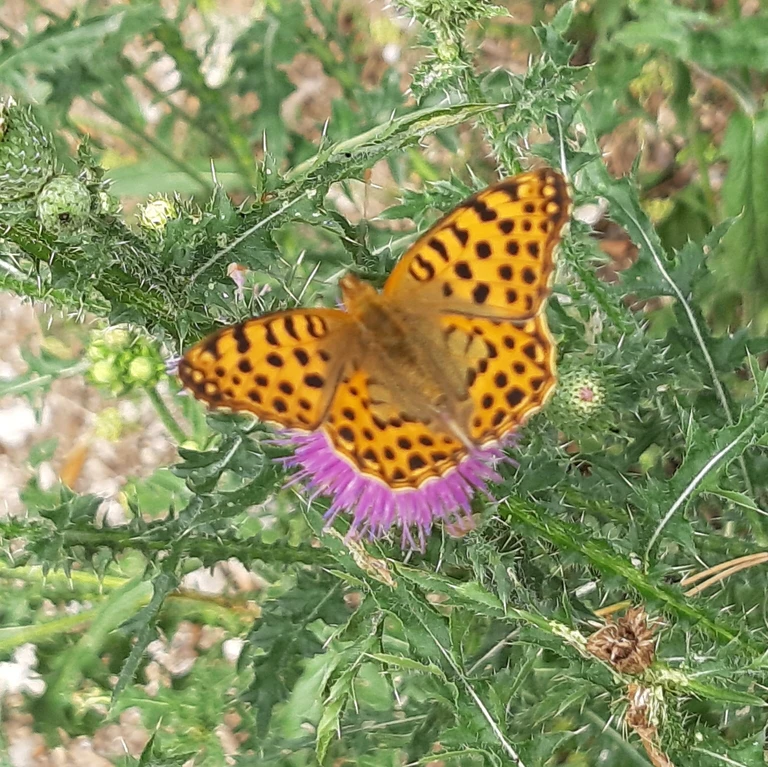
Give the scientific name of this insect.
Issoria lathonia
